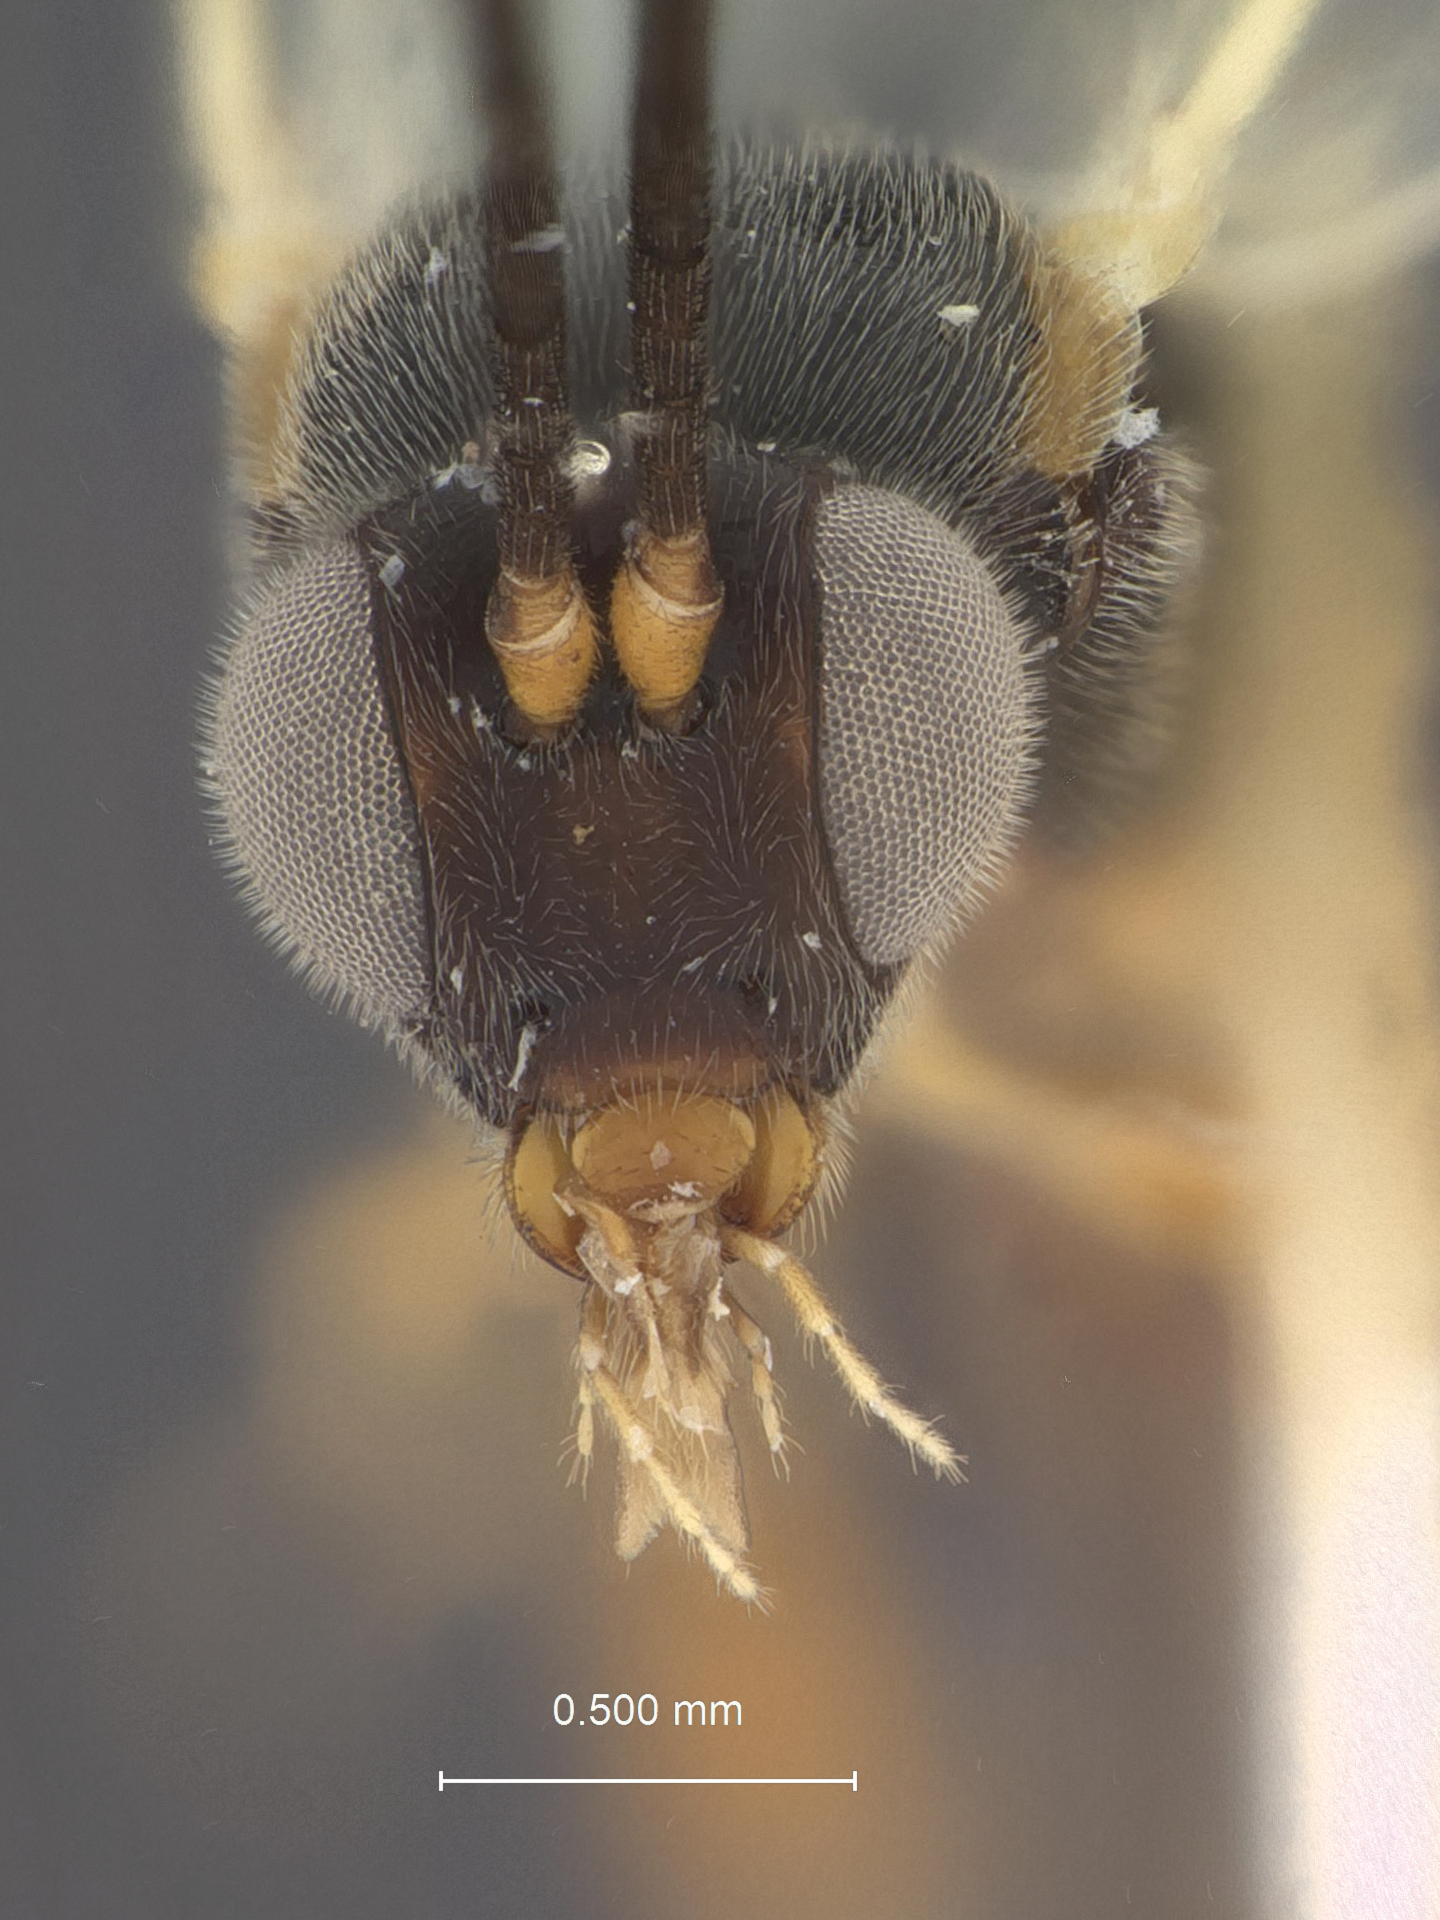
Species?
Promicrogaster polyporicola
